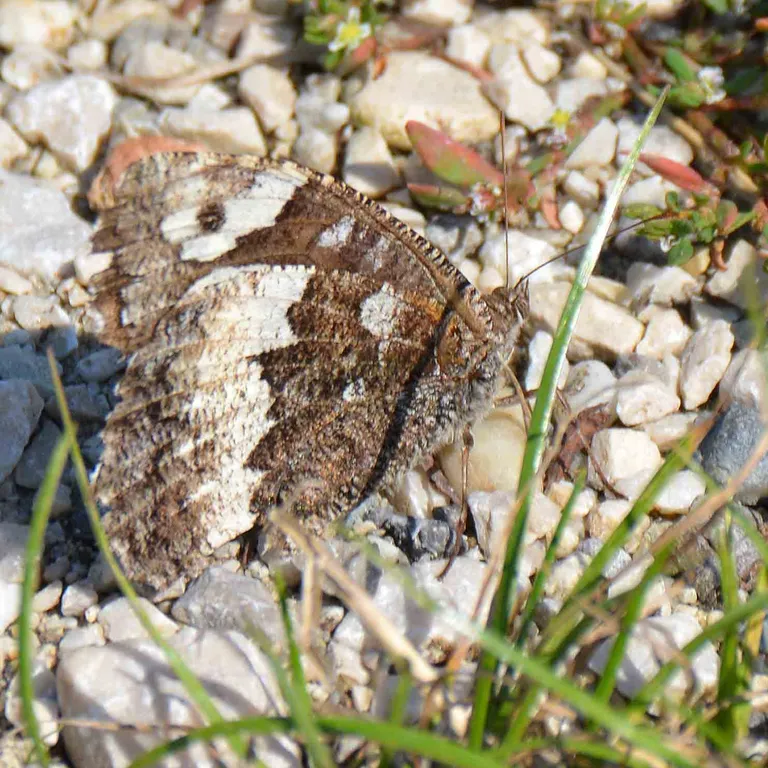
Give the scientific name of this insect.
Brintesia circe
